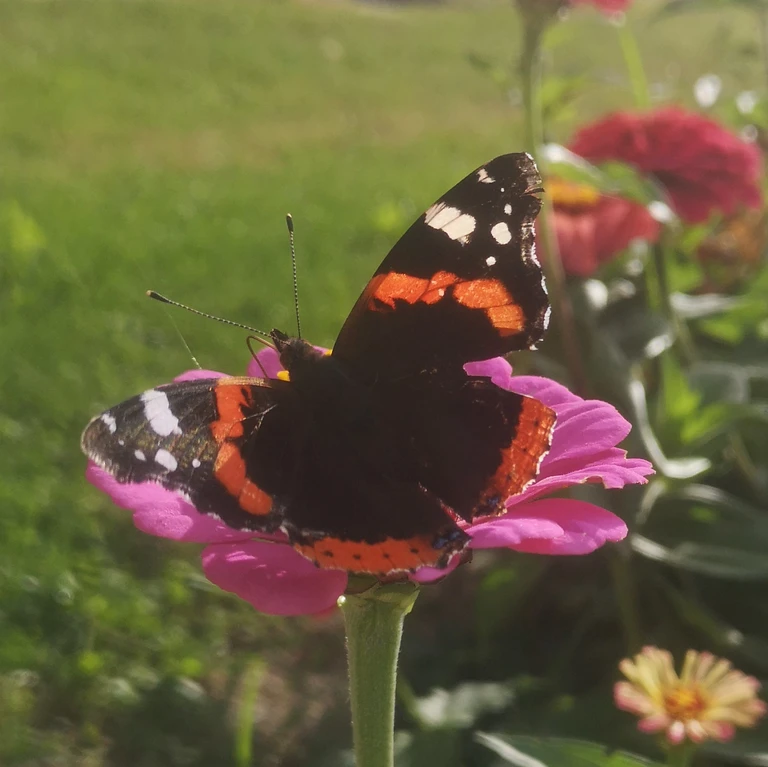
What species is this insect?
Vanessa atalanta
